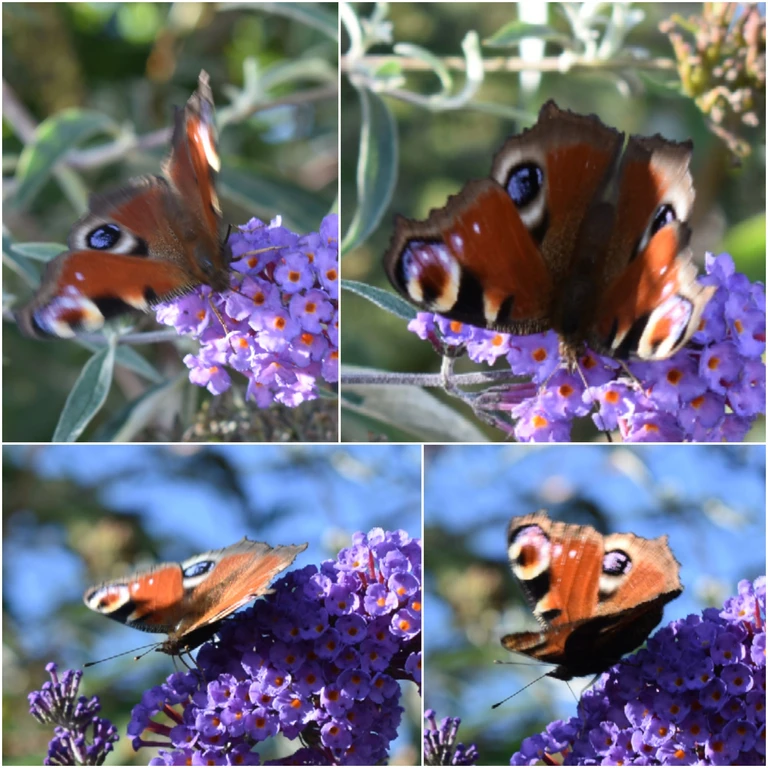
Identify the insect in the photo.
Aglais io
